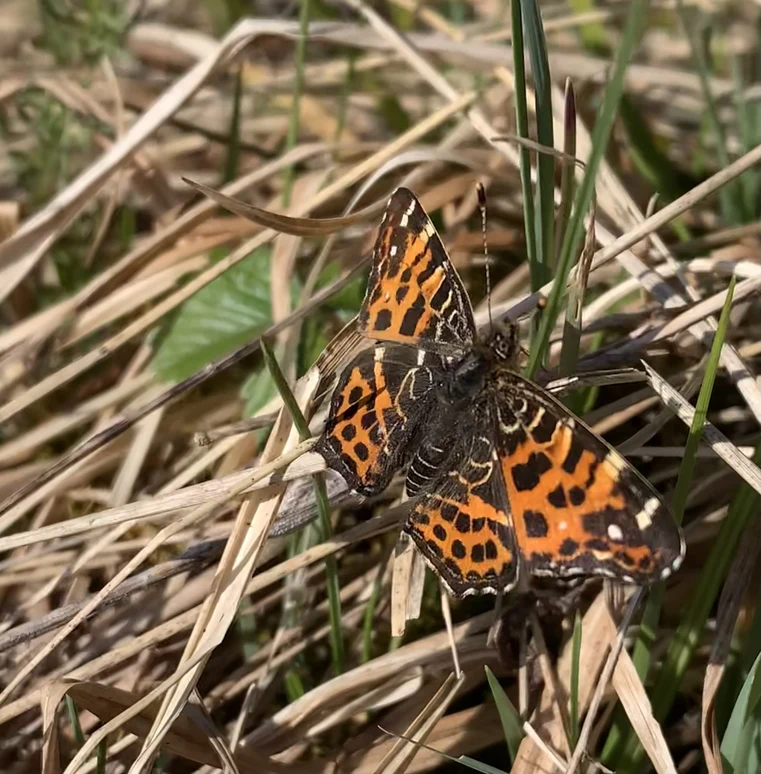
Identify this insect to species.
Araschnia levana
